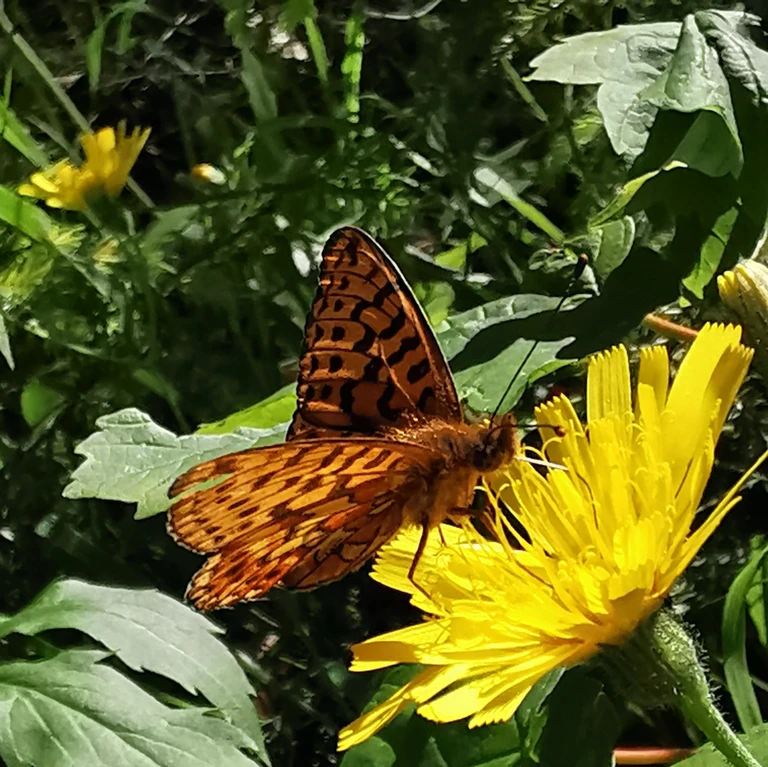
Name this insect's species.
Boloria euphrosyne (also Clossiana euphrosyne)
